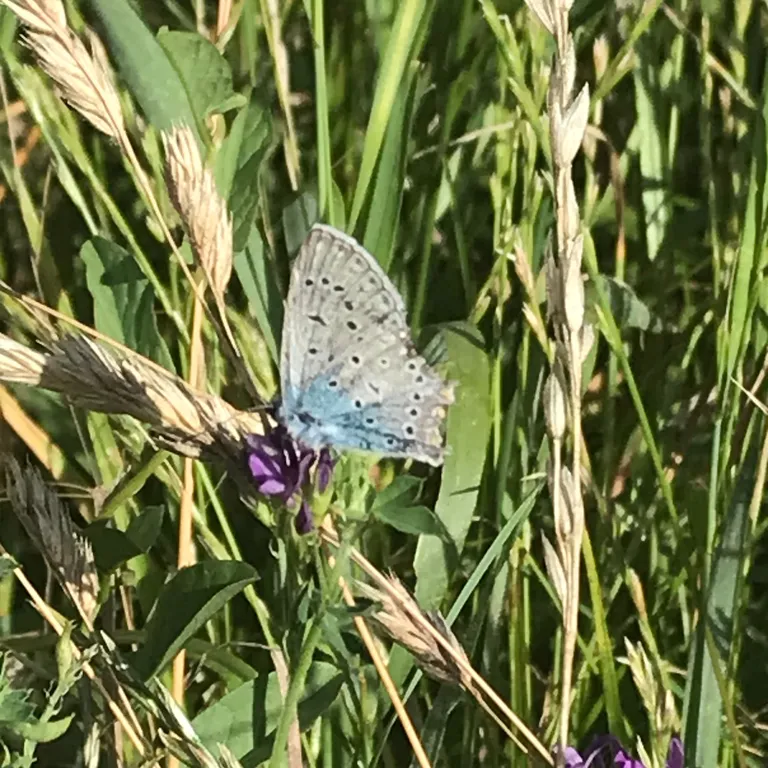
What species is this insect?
Polyommatus icarus
